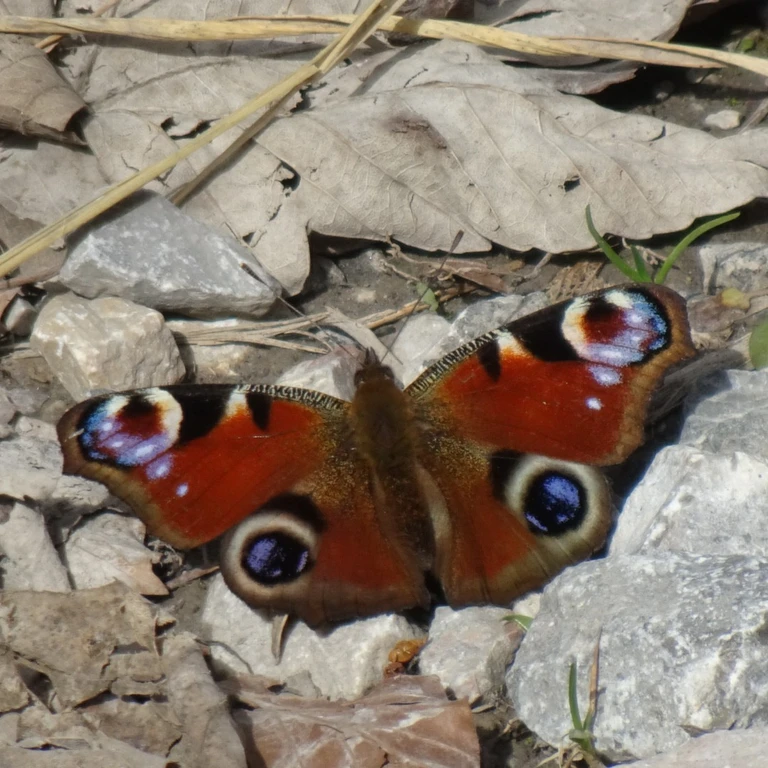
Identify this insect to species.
Aglais io
